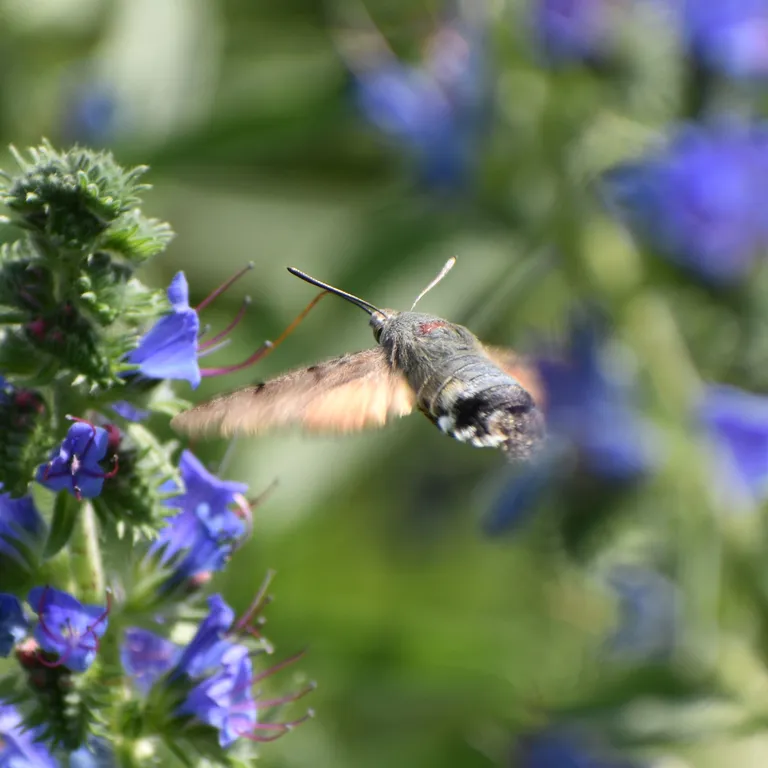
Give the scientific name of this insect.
Macroglossum stellatarum
